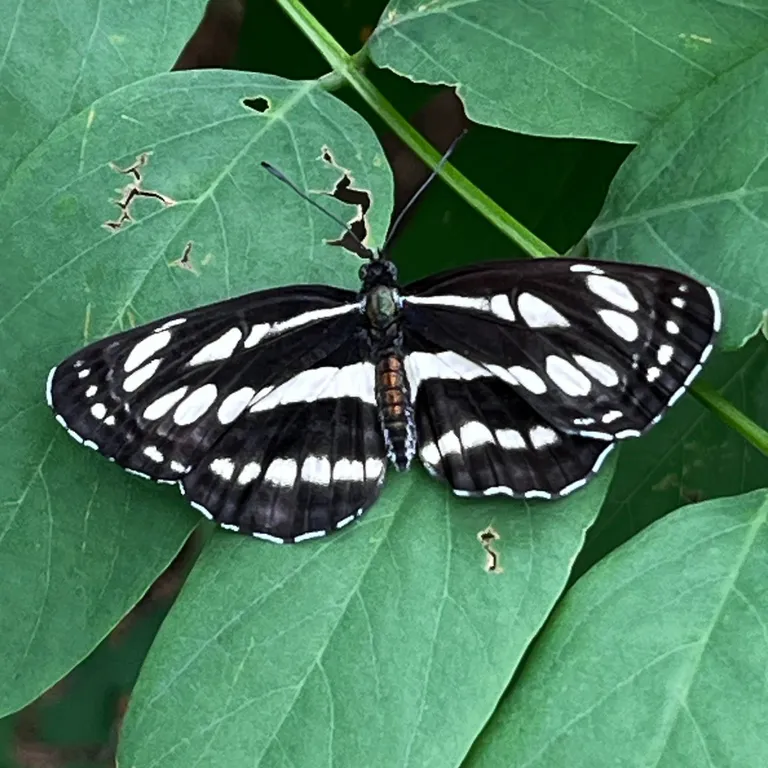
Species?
Neptis sappho
